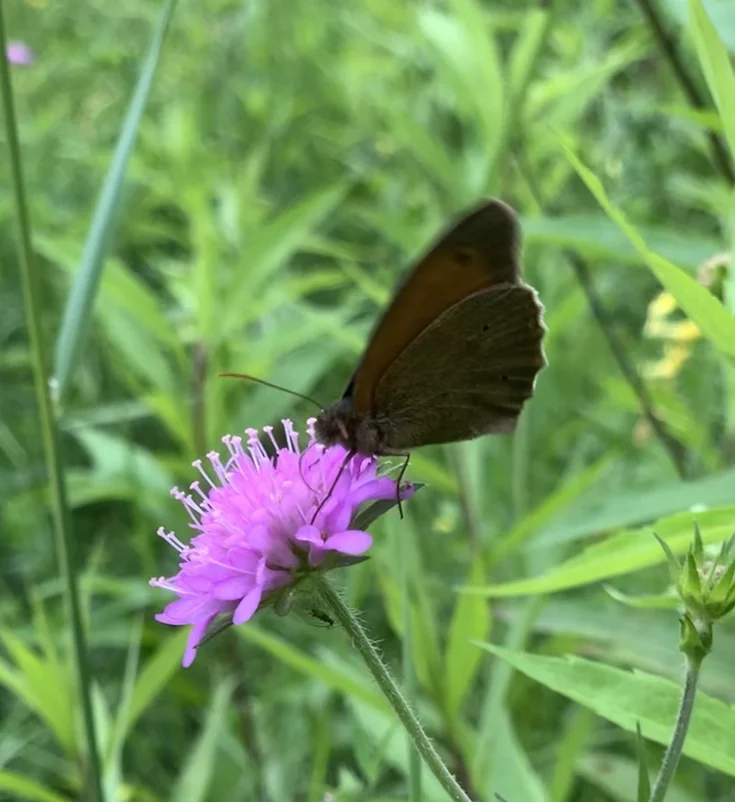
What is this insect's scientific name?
Maniola jurtina
